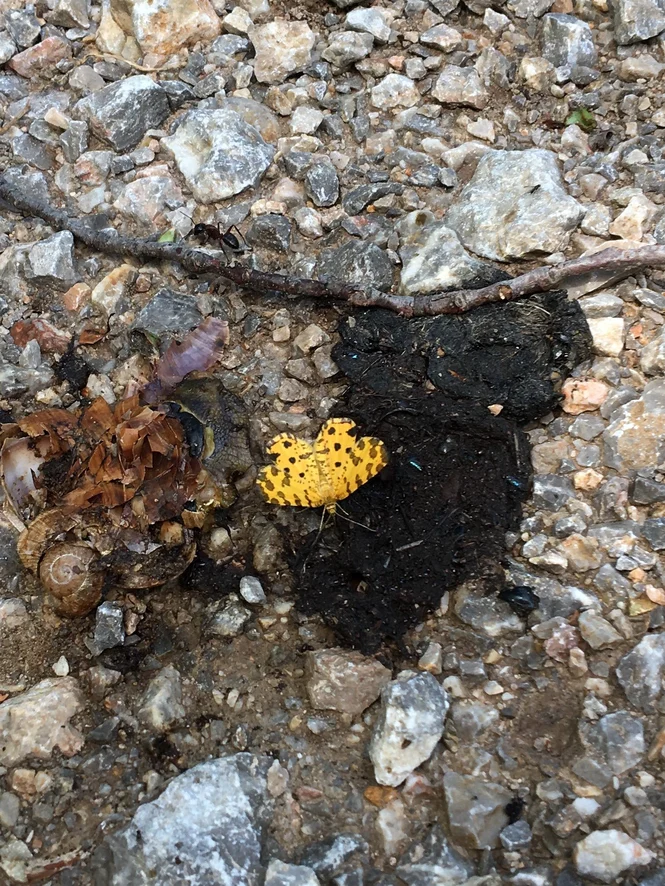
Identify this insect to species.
Pseudopanthera macularia
